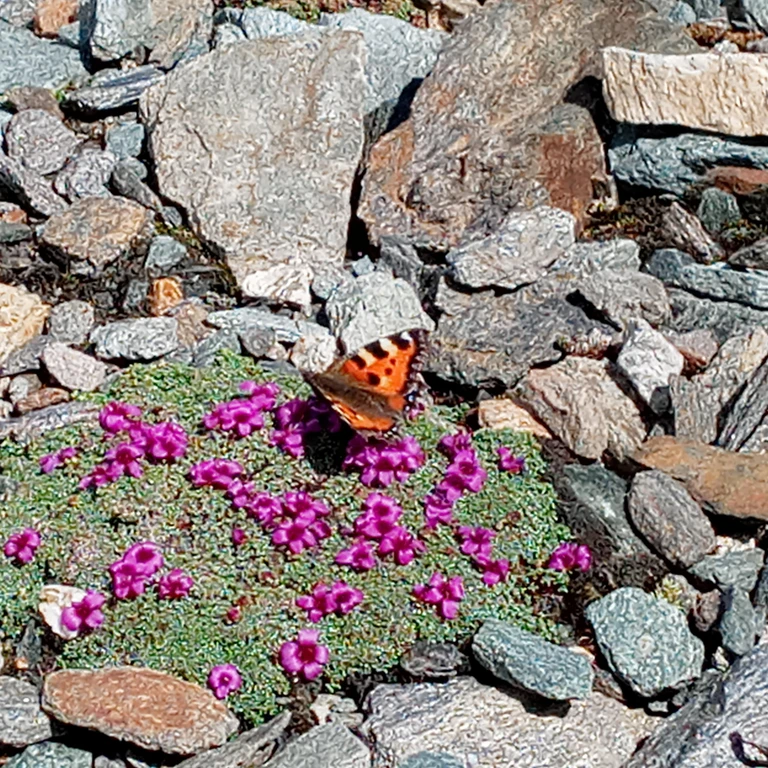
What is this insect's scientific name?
Aglais urticae
